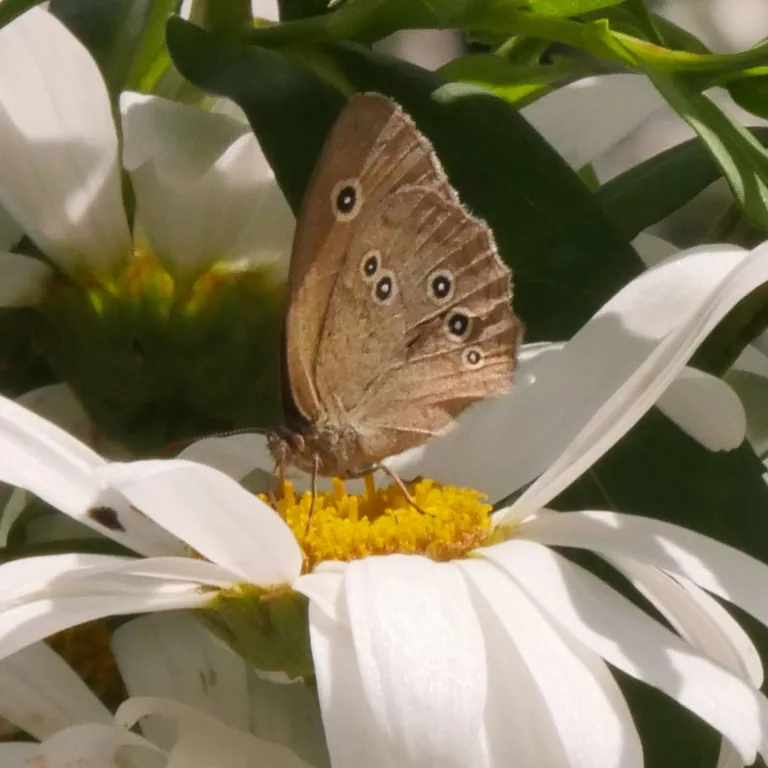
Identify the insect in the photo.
Aphantopus hyperantus
